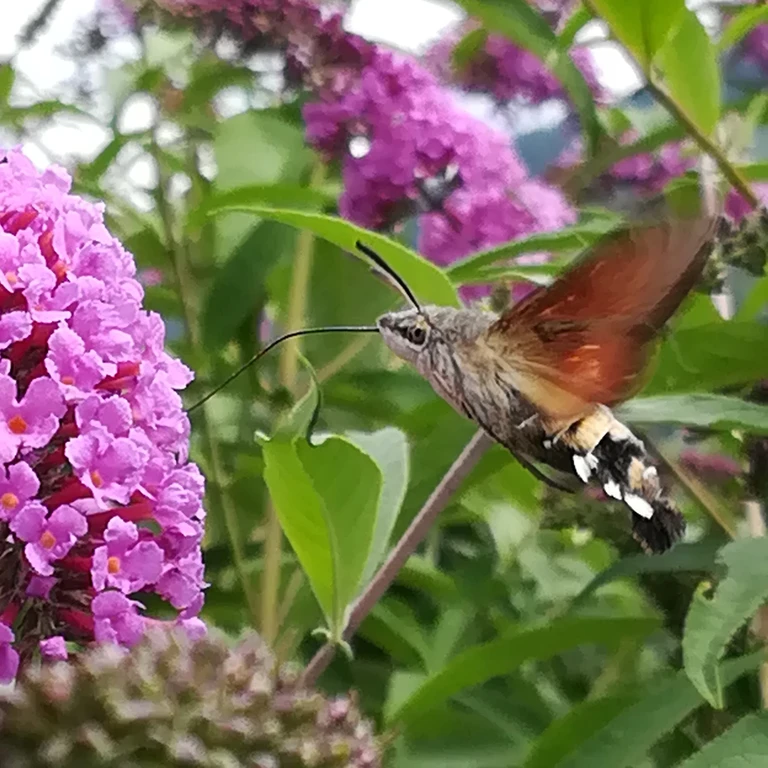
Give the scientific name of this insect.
Macroglossum stellatarum
